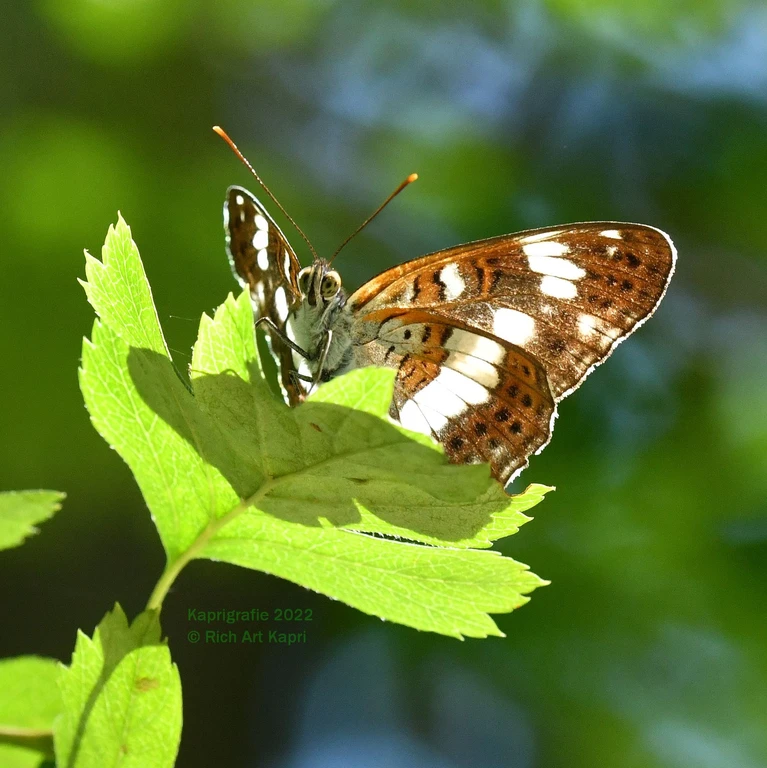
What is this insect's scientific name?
Limenitis camilla (also Ladoga camilla)
